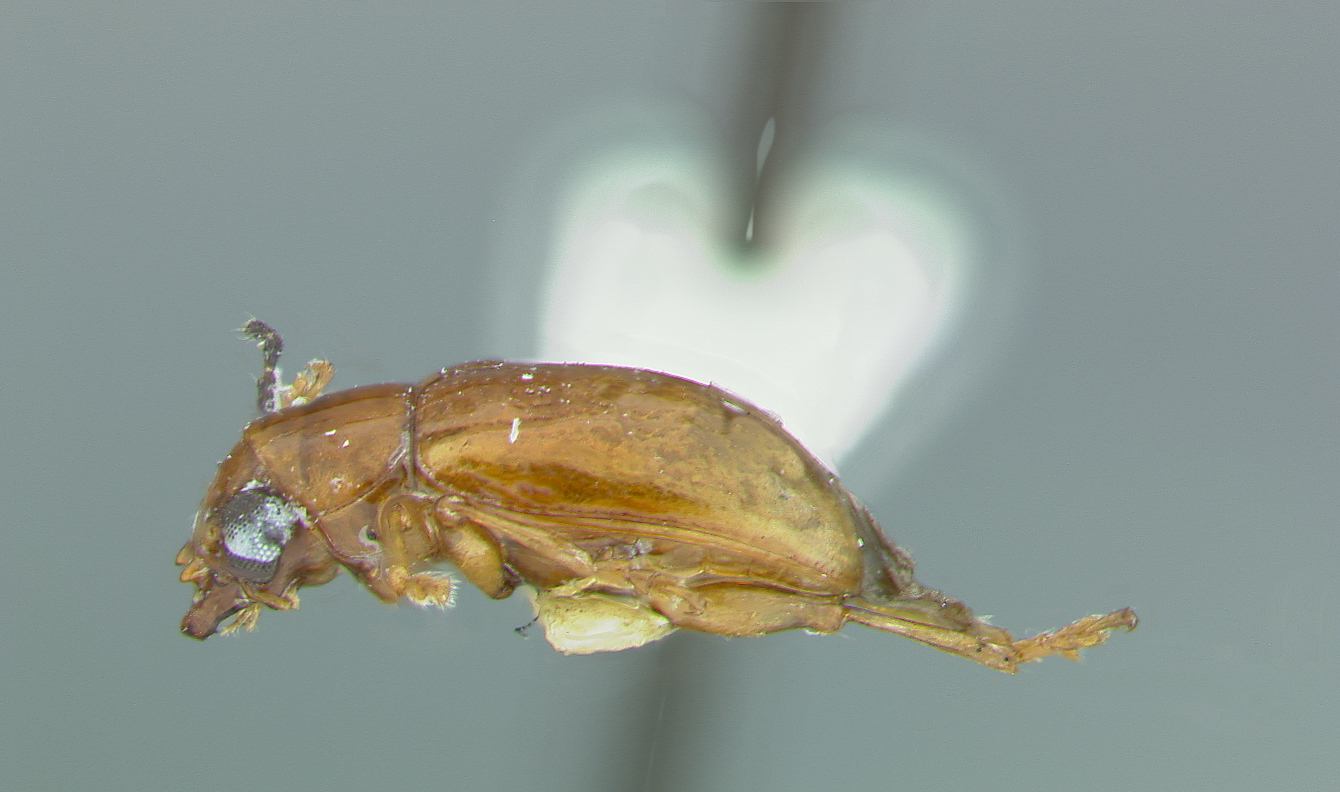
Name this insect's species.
Metachroma cornutum
